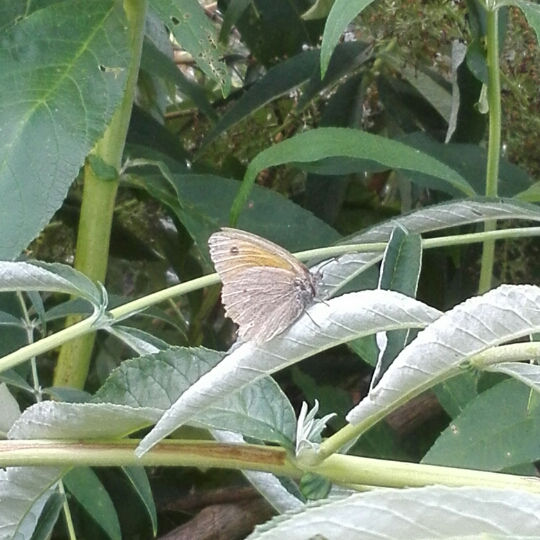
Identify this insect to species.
Maniola jurtina
